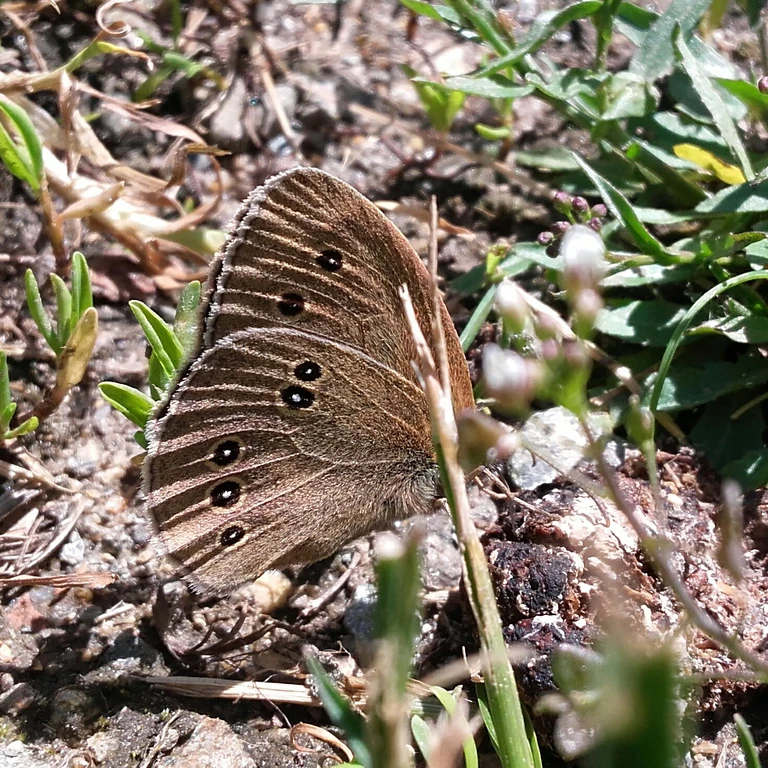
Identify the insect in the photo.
Aphantopus hyperantus
